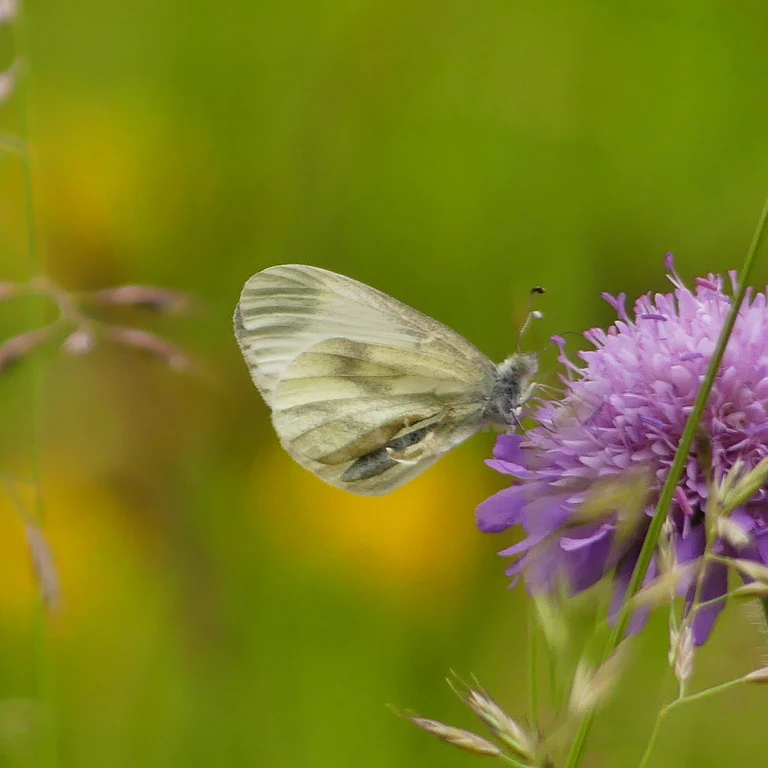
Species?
Leptidea sinapis/juvernica
